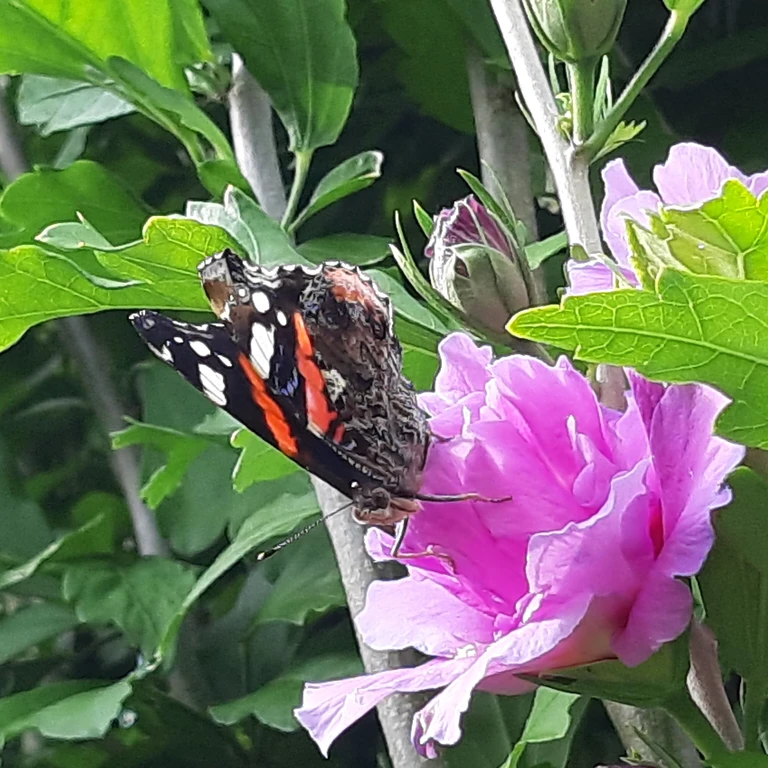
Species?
Vanessa atalanta
